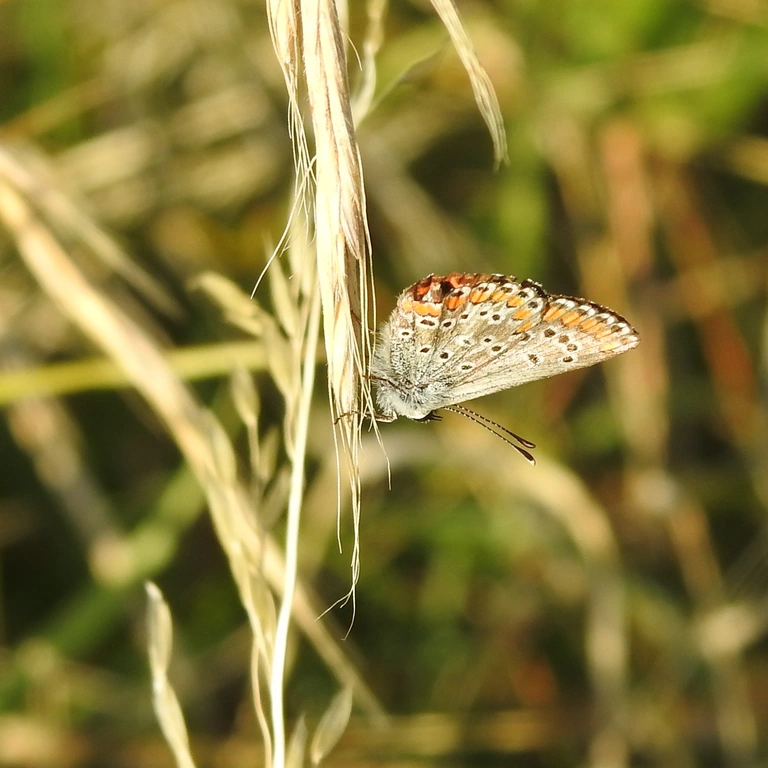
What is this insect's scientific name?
Aricia agestis/artaxerxes
